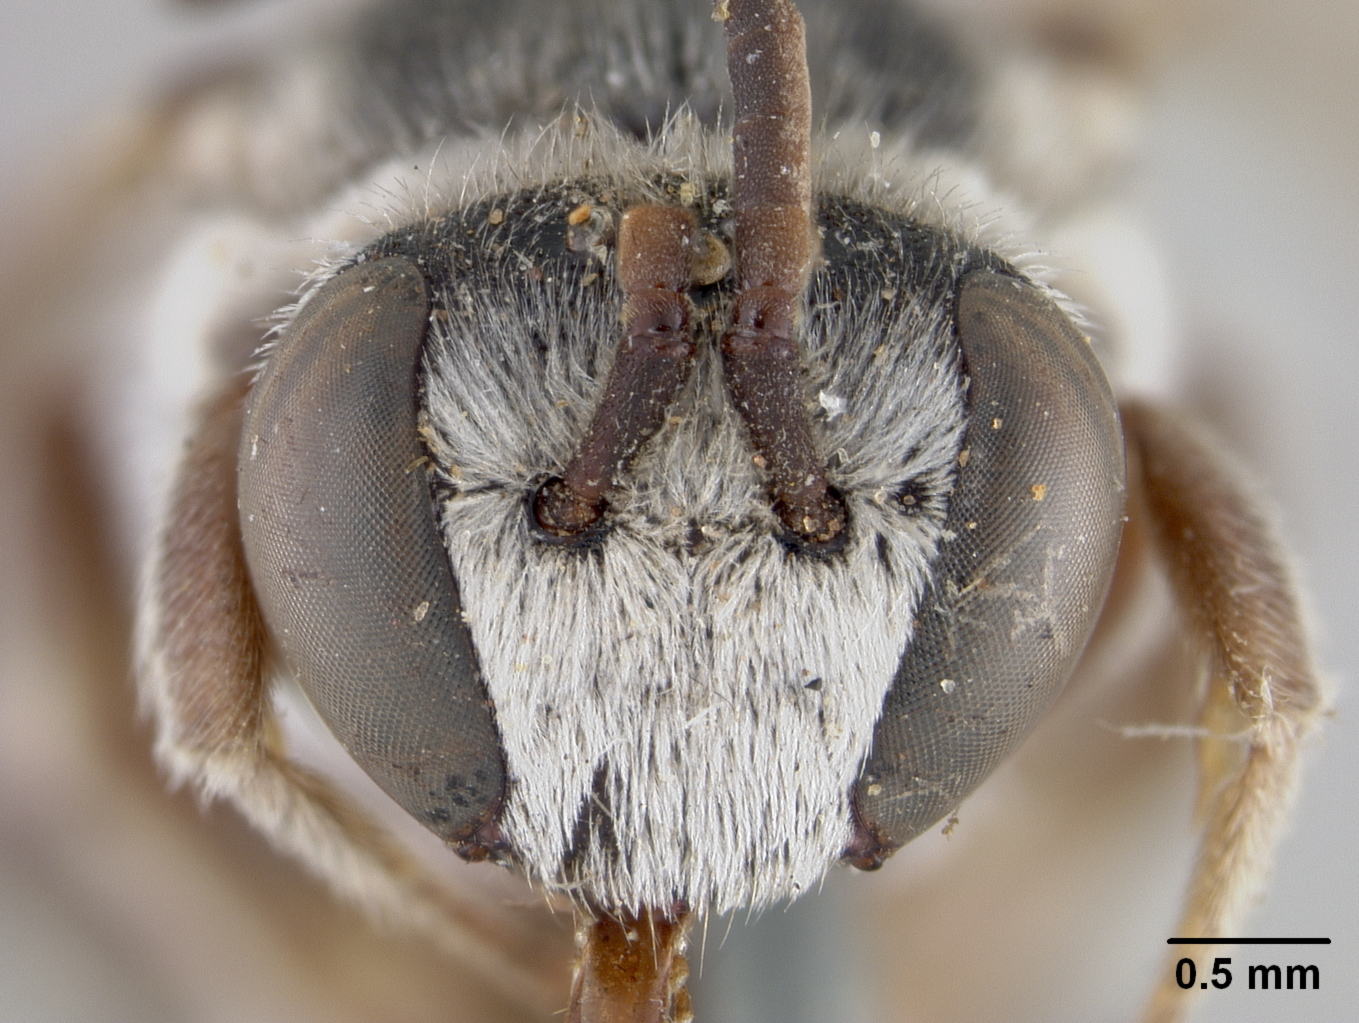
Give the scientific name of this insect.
Nomia tetrazonata
